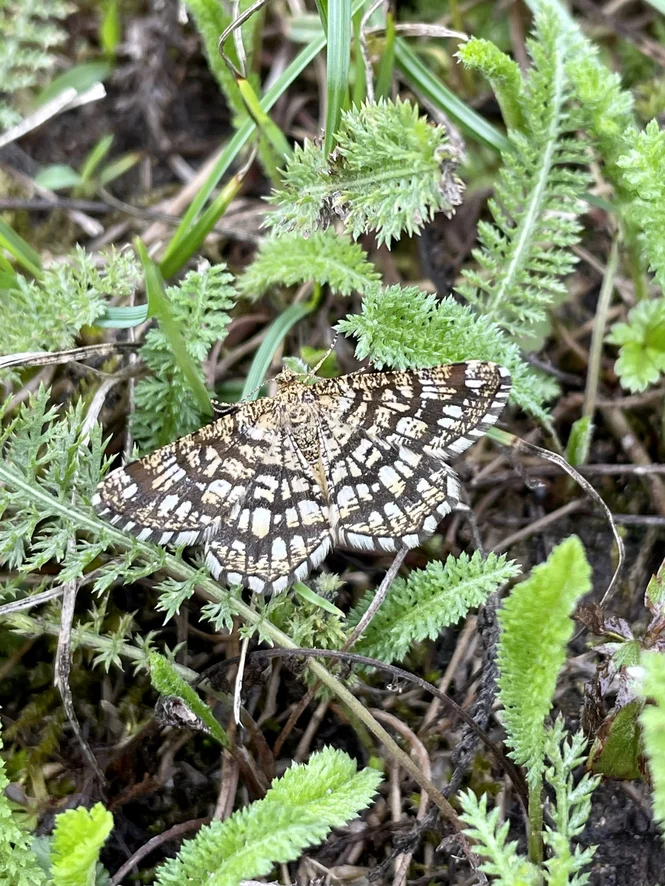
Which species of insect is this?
Chiasmia clathrata
